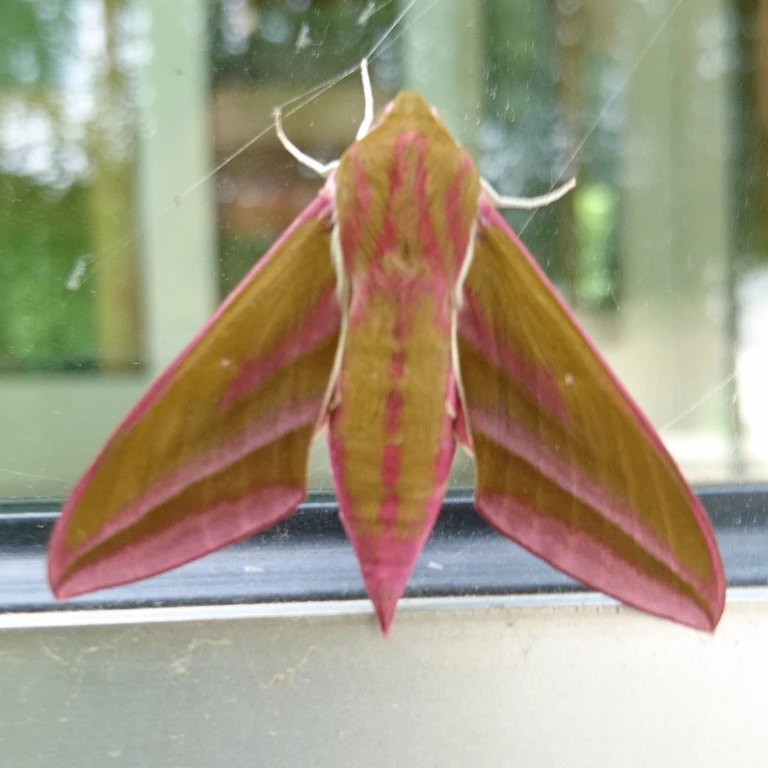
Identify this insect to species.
Deilephila elpenor
